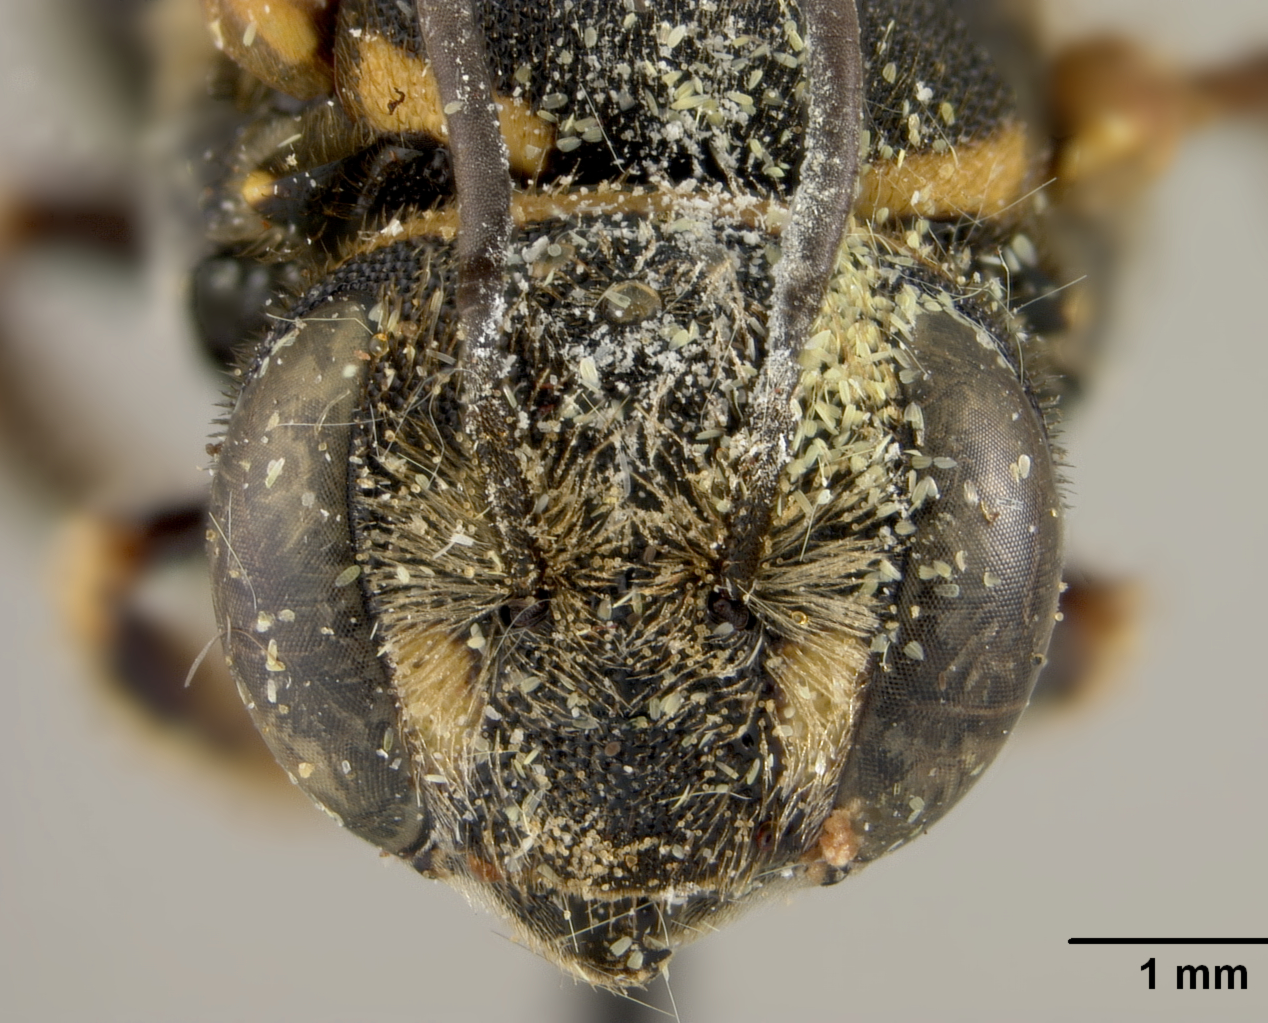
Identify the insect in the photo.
Dianthidium hondurasicum
